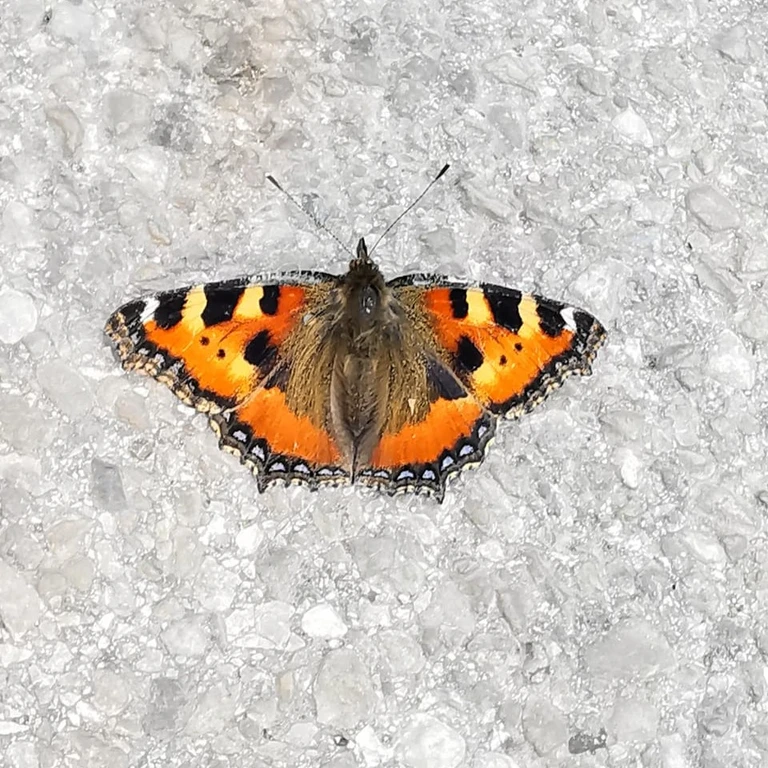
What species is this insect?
Aglais urticae
